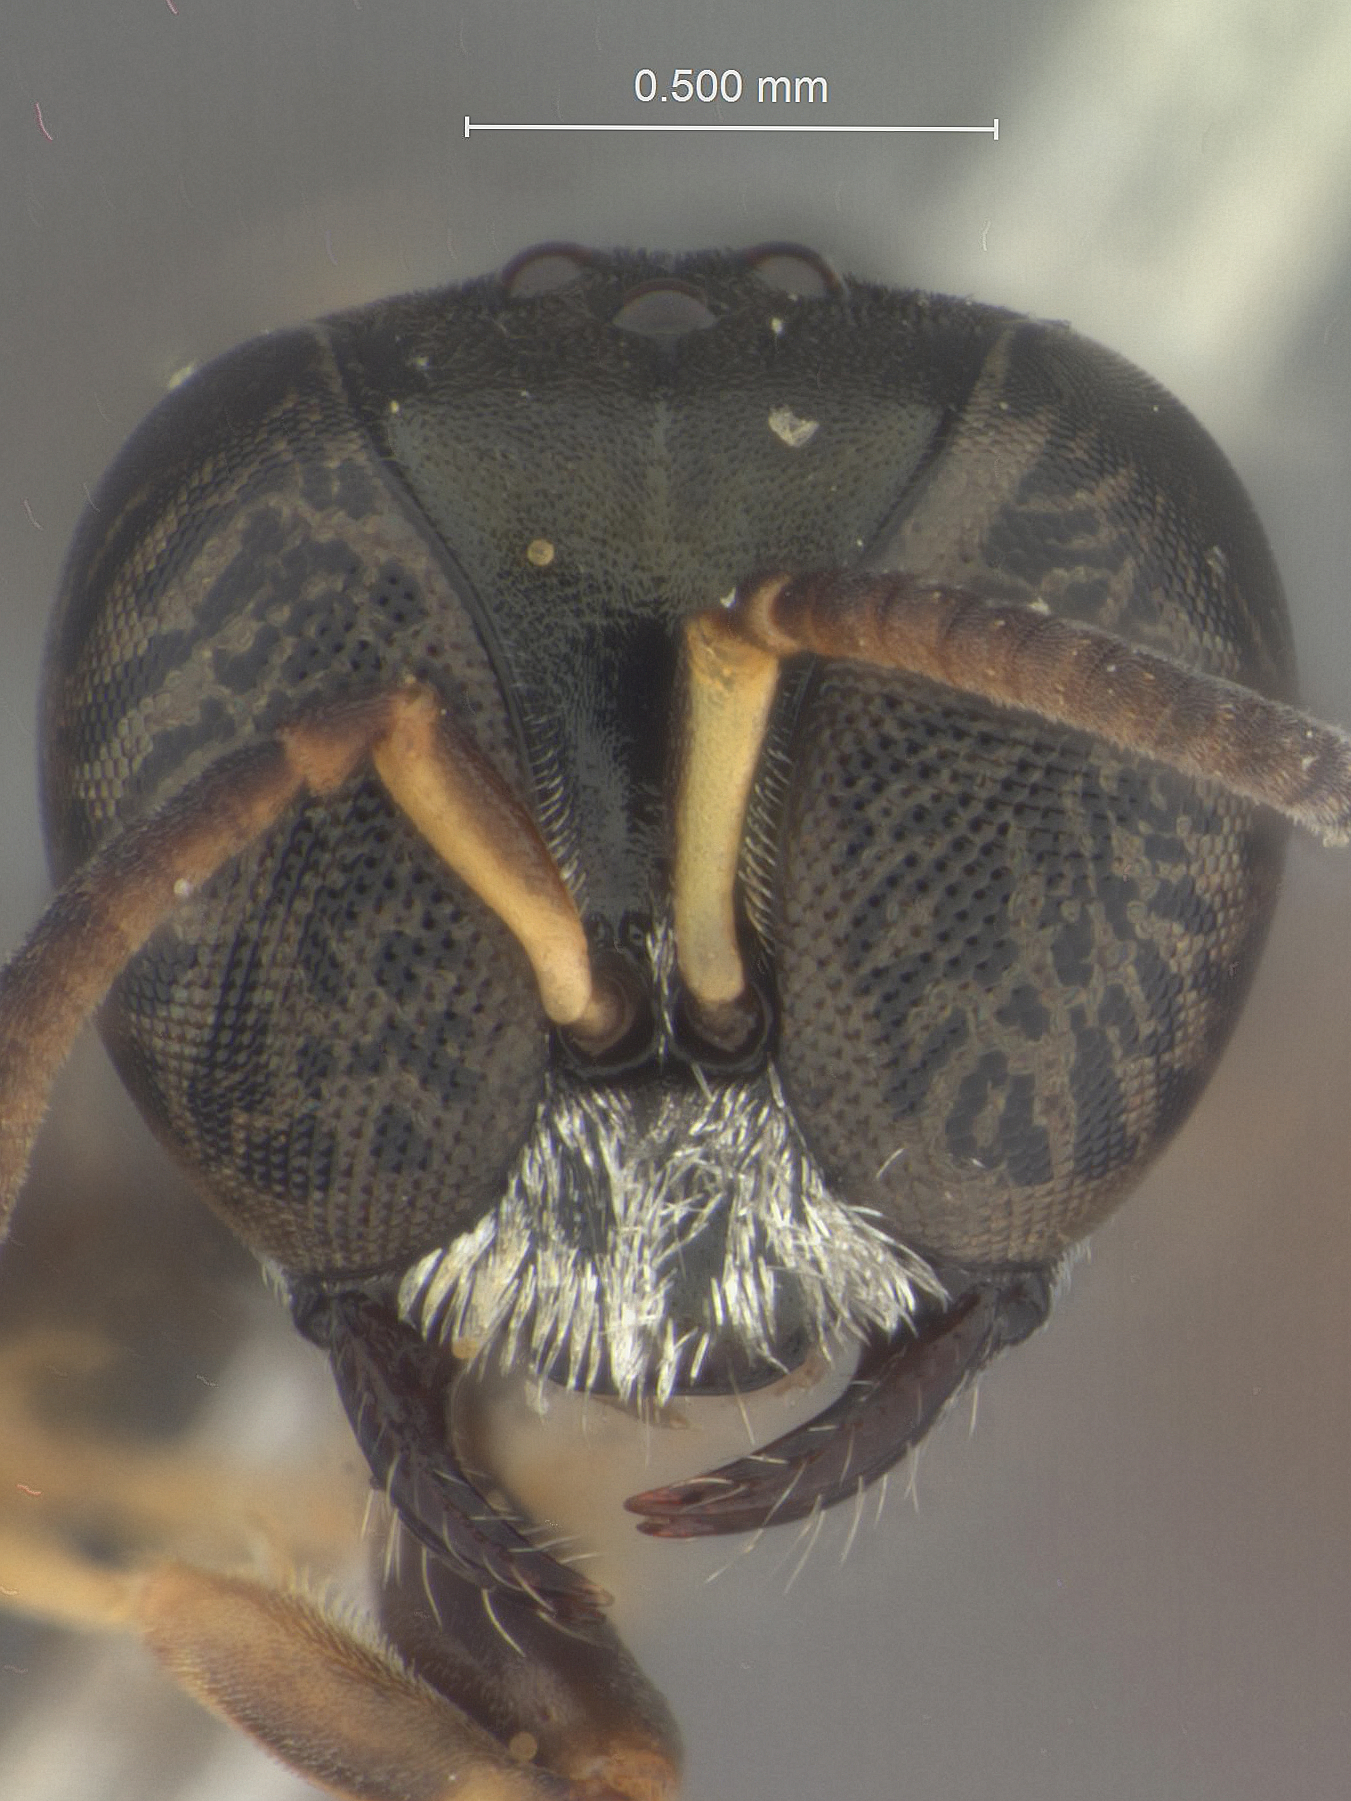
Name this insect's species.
Rhopalum wusheense
